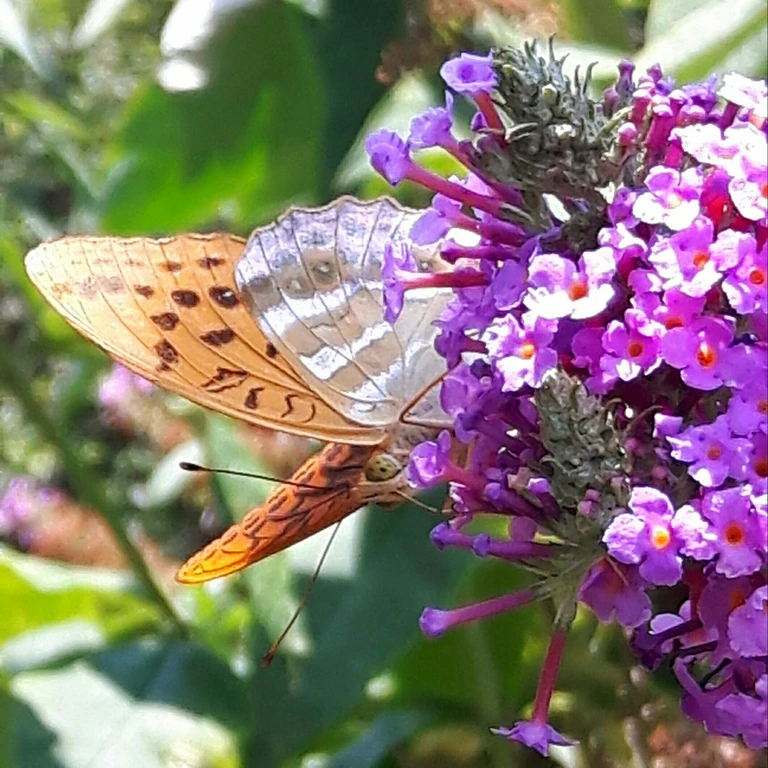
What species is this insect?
Argynnis paphia
